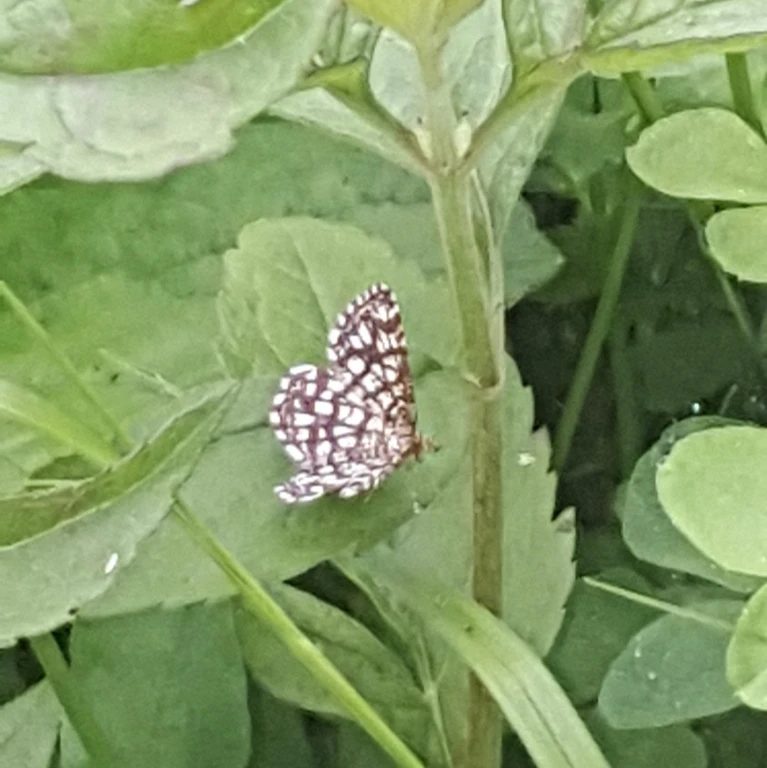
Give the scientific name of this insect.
Chiasmia clathrata
